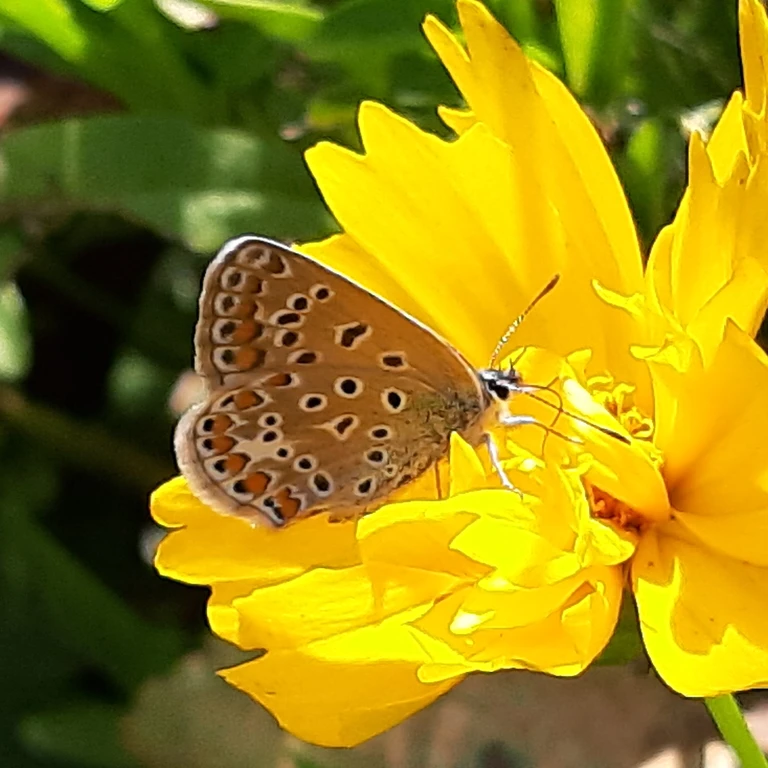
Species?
Polyommatus icarus
